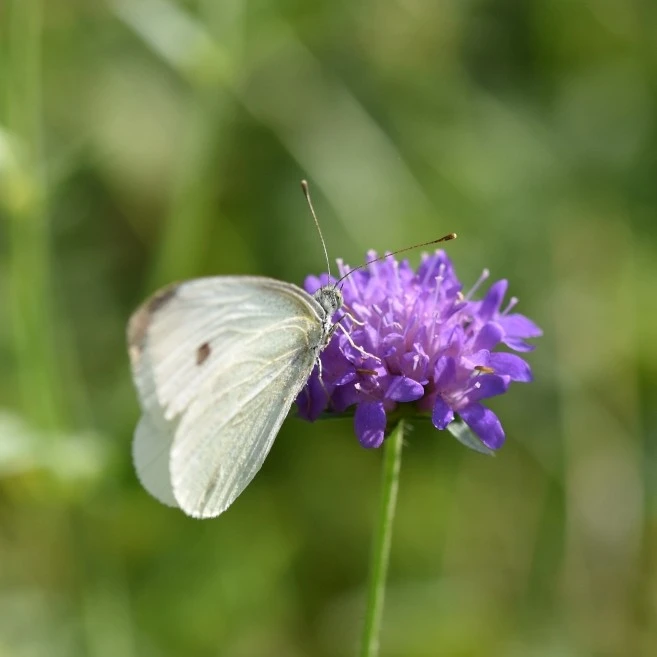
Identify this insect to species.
Pieris rapae
